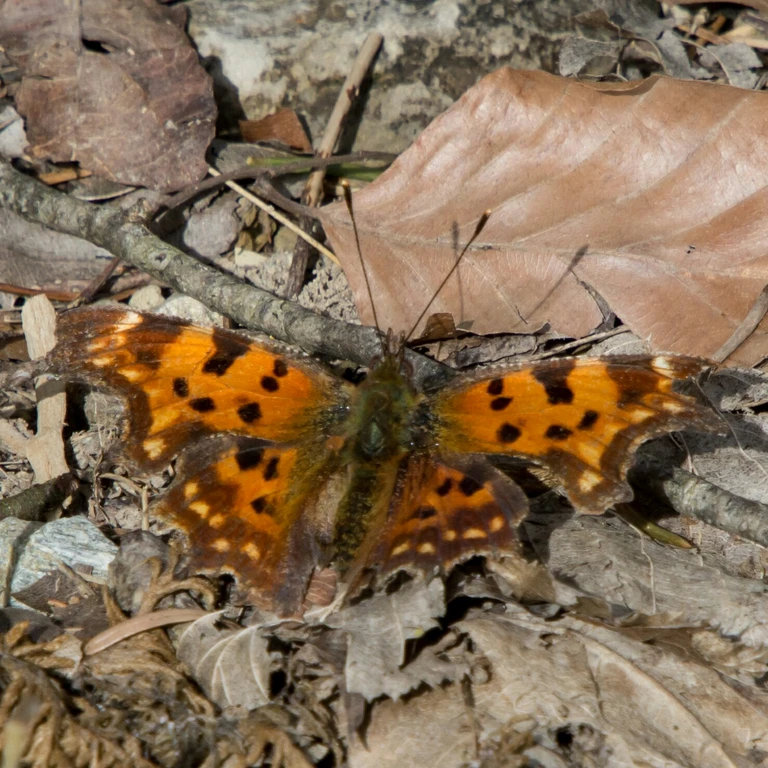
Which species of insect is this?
Polygonia c-album
